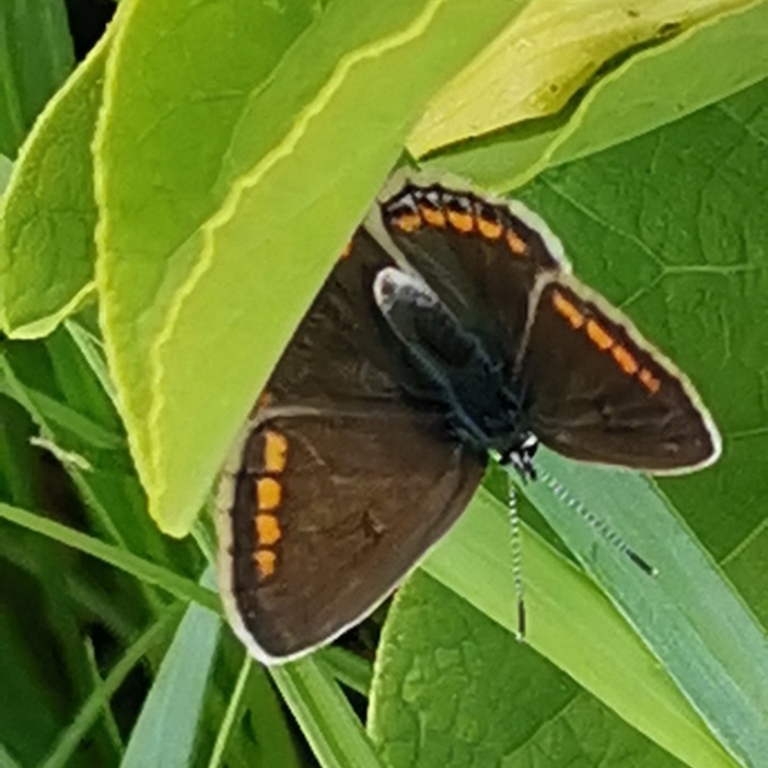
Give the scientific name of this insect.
Aricia agestis/artaxerxes
